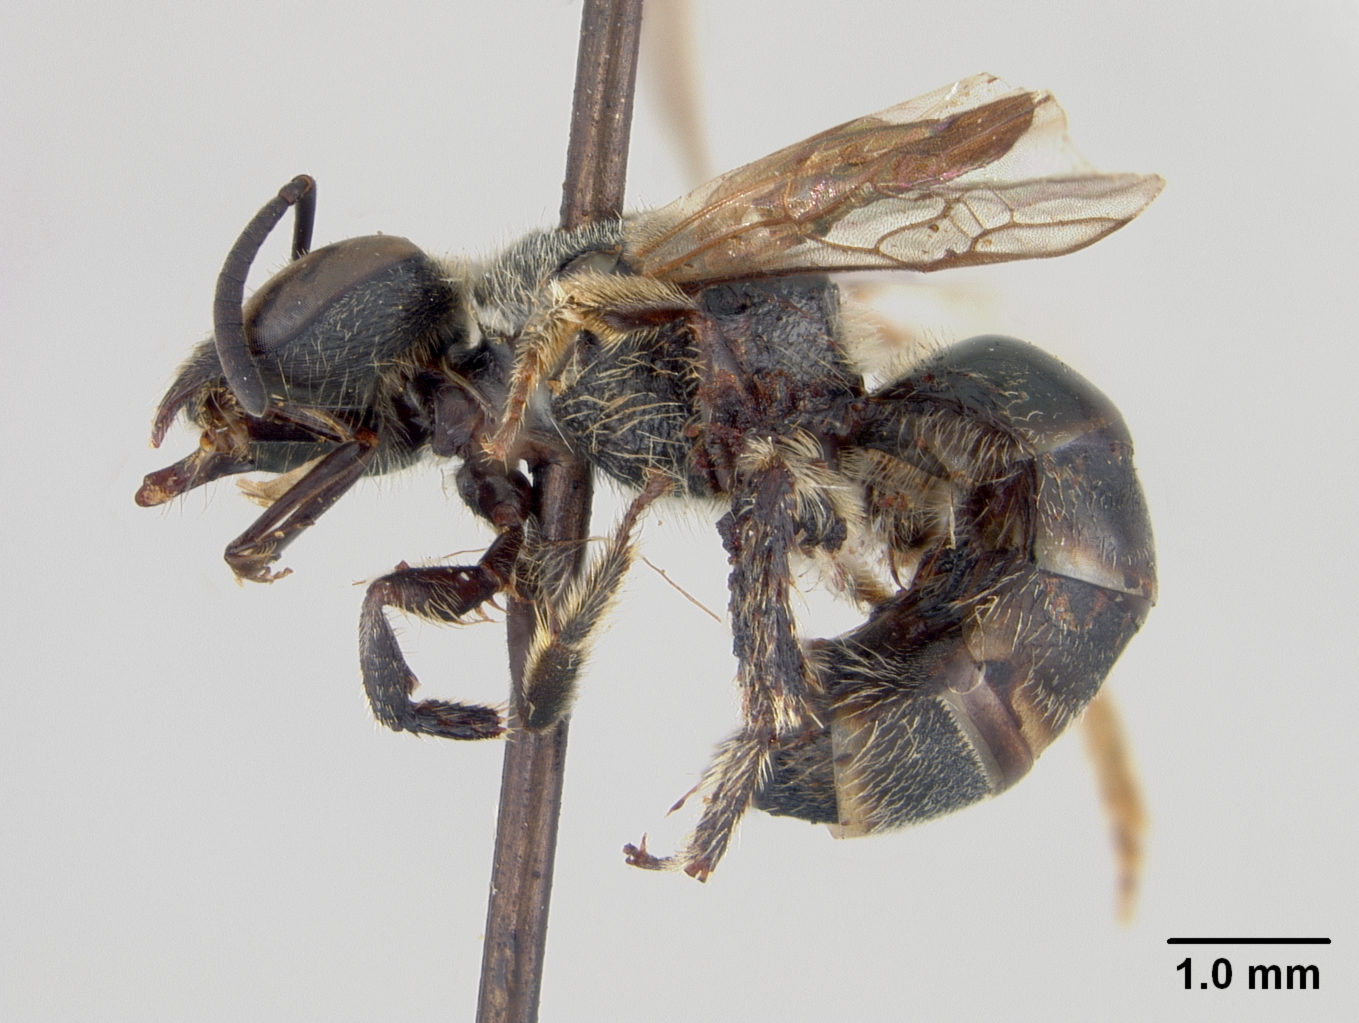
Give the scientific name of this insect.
Halictus solovieffi
